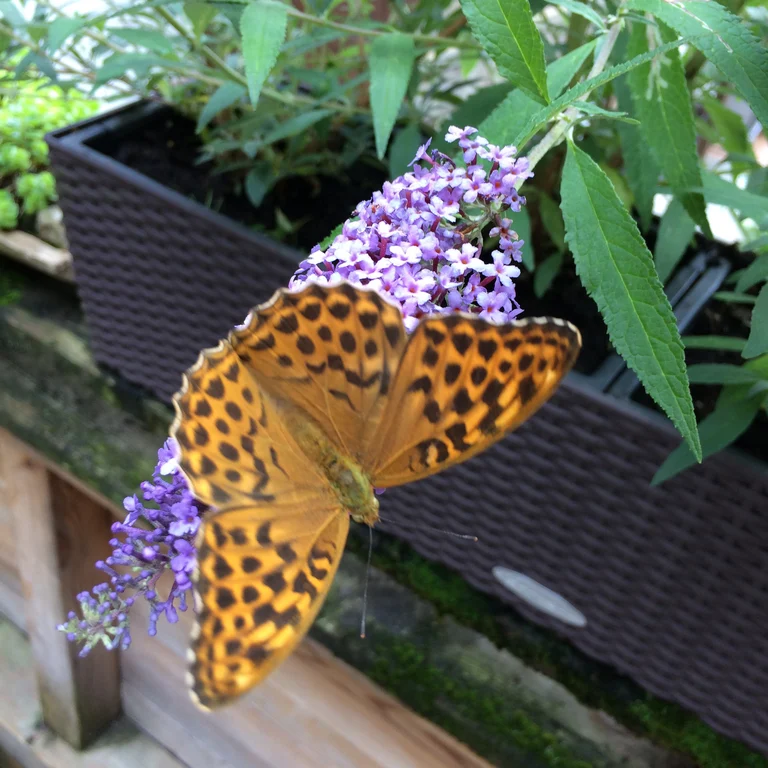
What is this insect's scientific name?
Argynnis paphia
